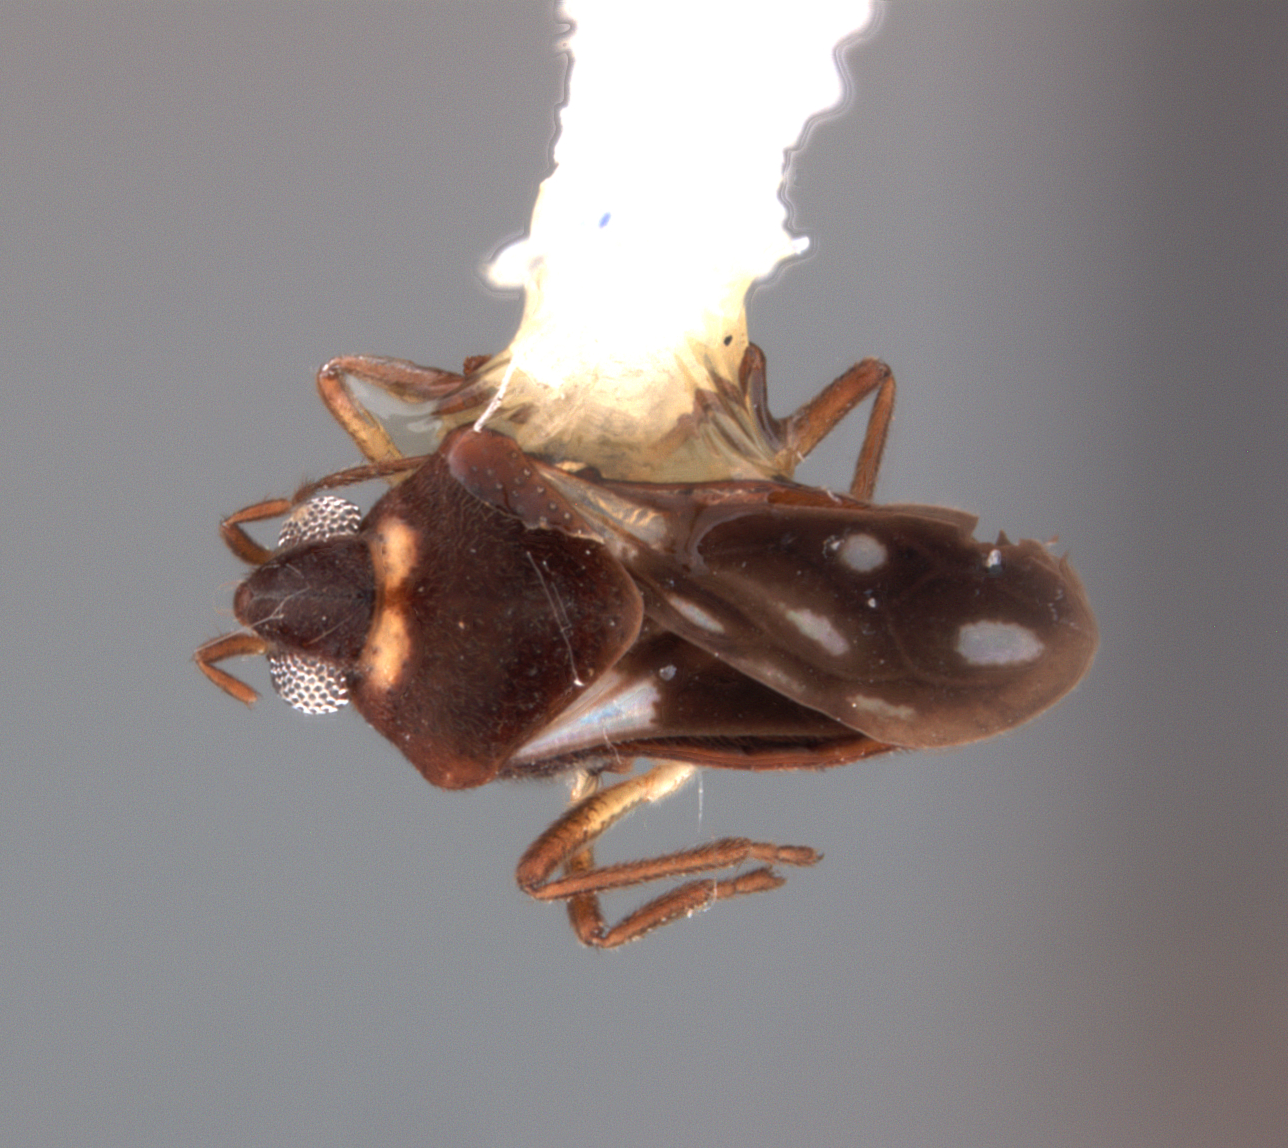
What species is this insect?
Microvelia munda
